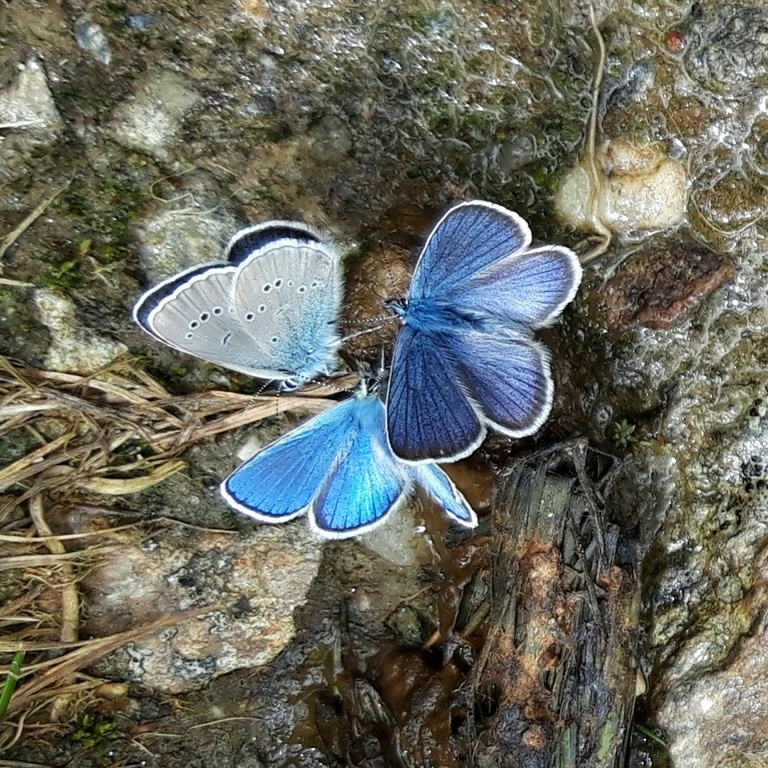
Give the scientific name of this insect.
Cyaniris semiargus
